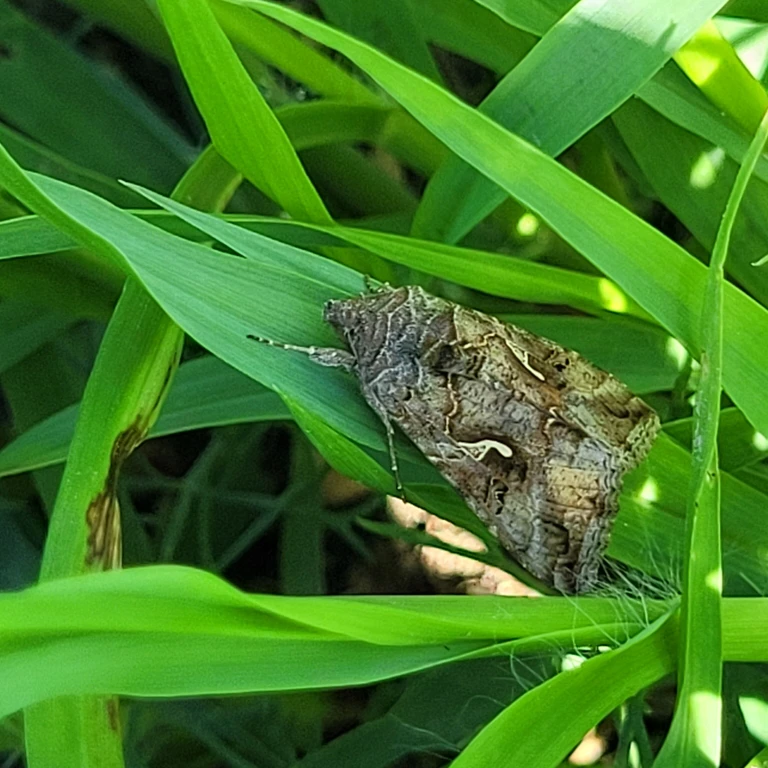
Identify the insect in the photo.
Autographa gamma
